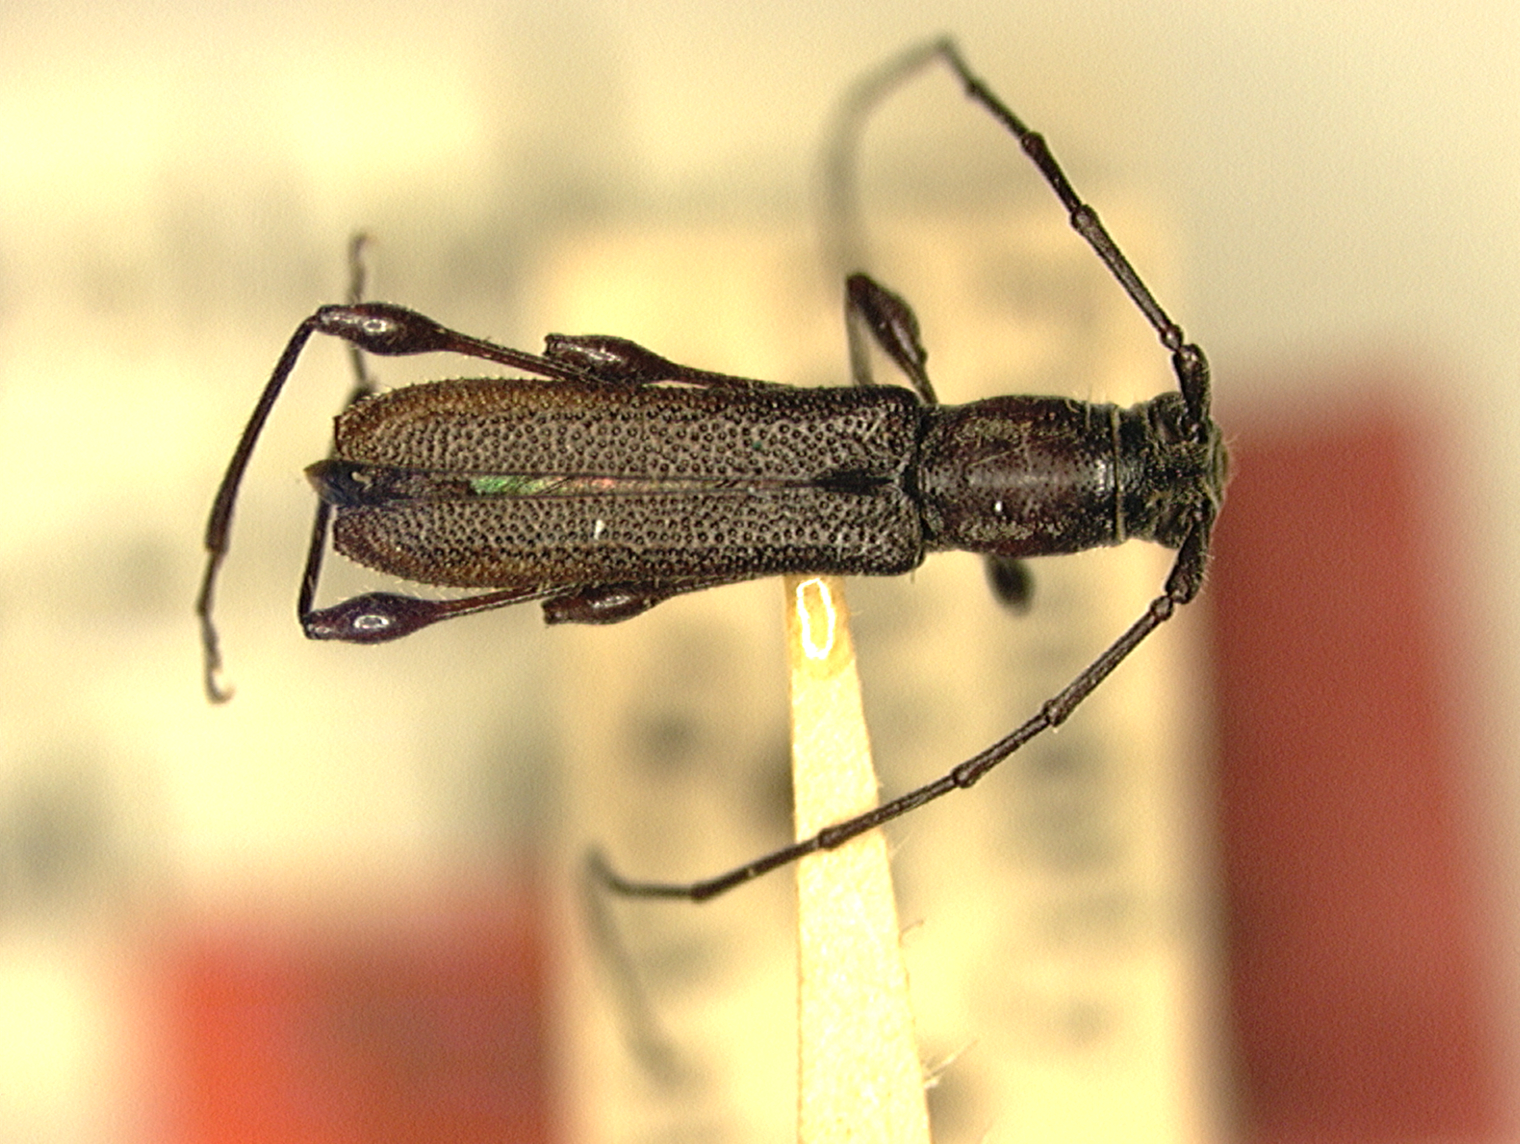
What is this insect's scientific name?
Rhopalophora bicolorella
